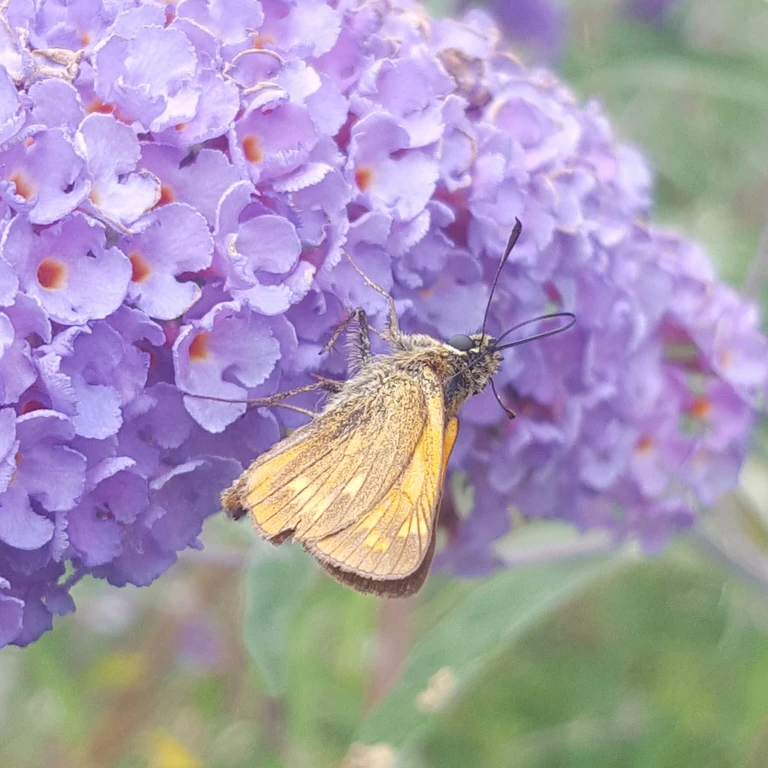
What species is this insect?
Ochlodes sylvanus (also Ochlodes venata)
